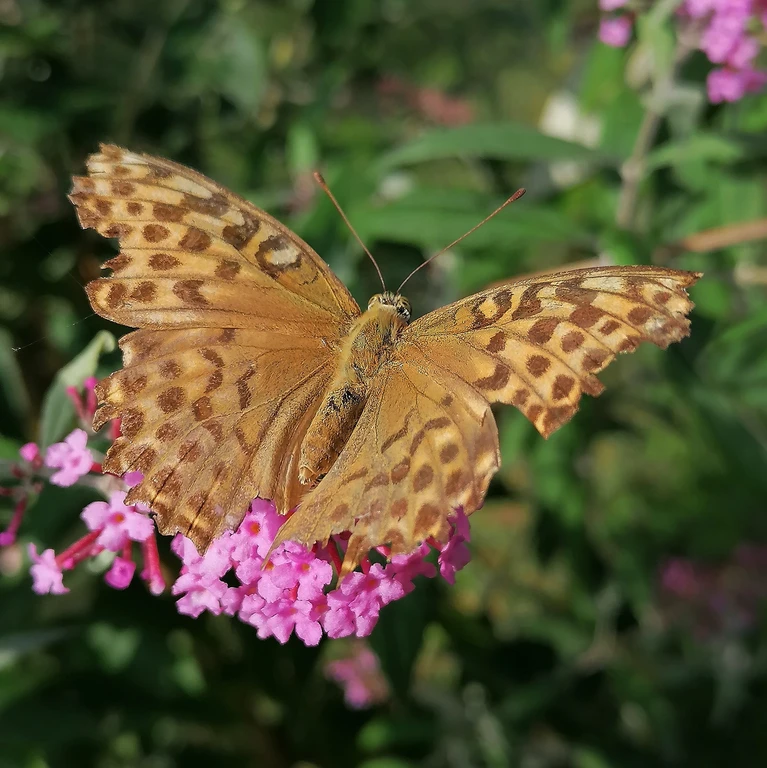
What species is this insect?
Argynnis paphia
